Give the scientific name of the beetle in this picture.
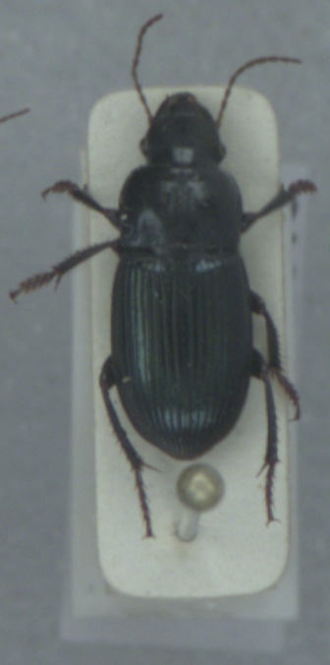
Harpalus rubripes
